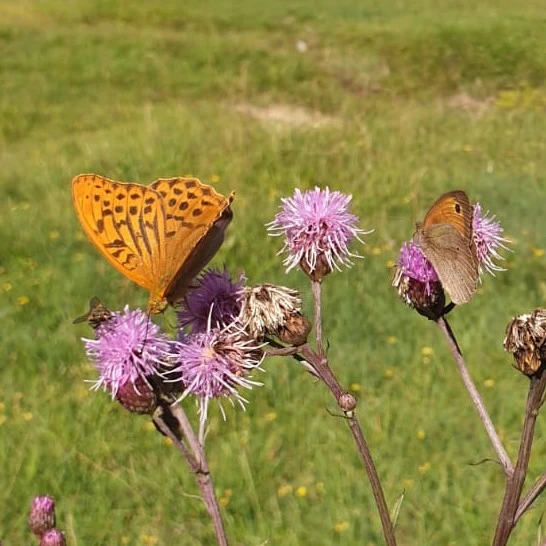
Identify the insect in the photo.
Argynnis paphia
